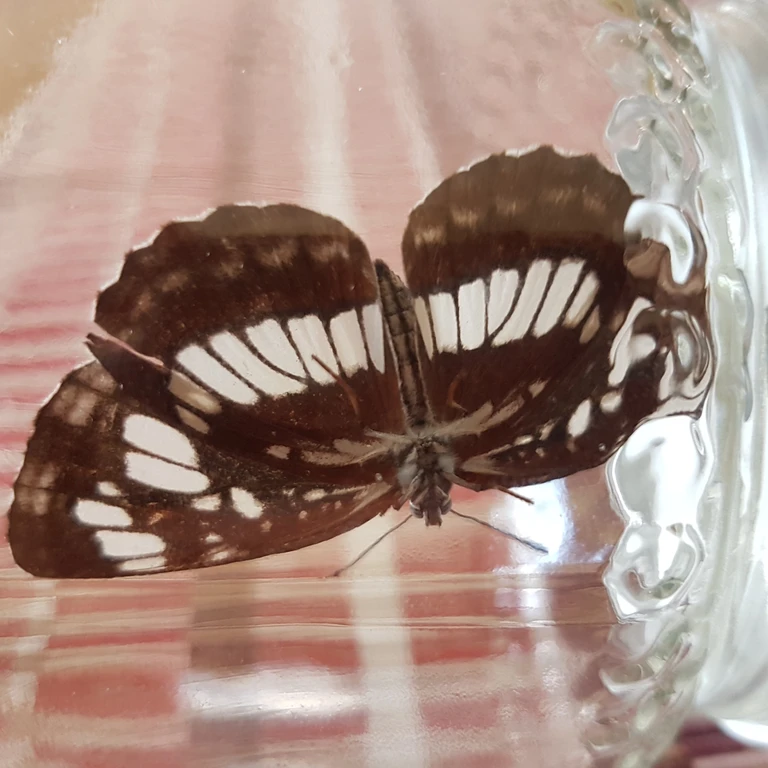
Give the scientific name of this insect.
Neptis rivularis
